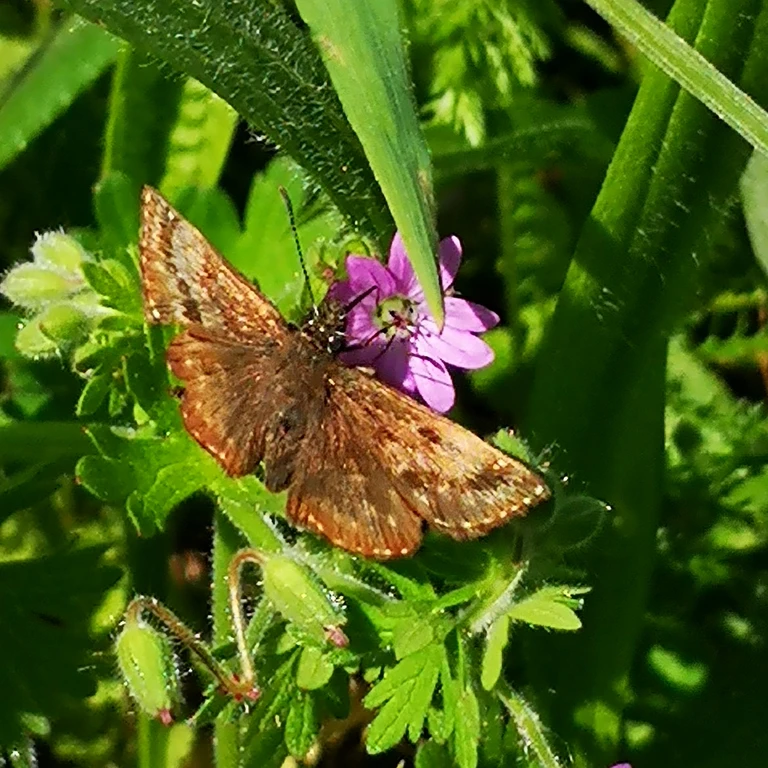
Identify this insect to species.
Erynnis tages
